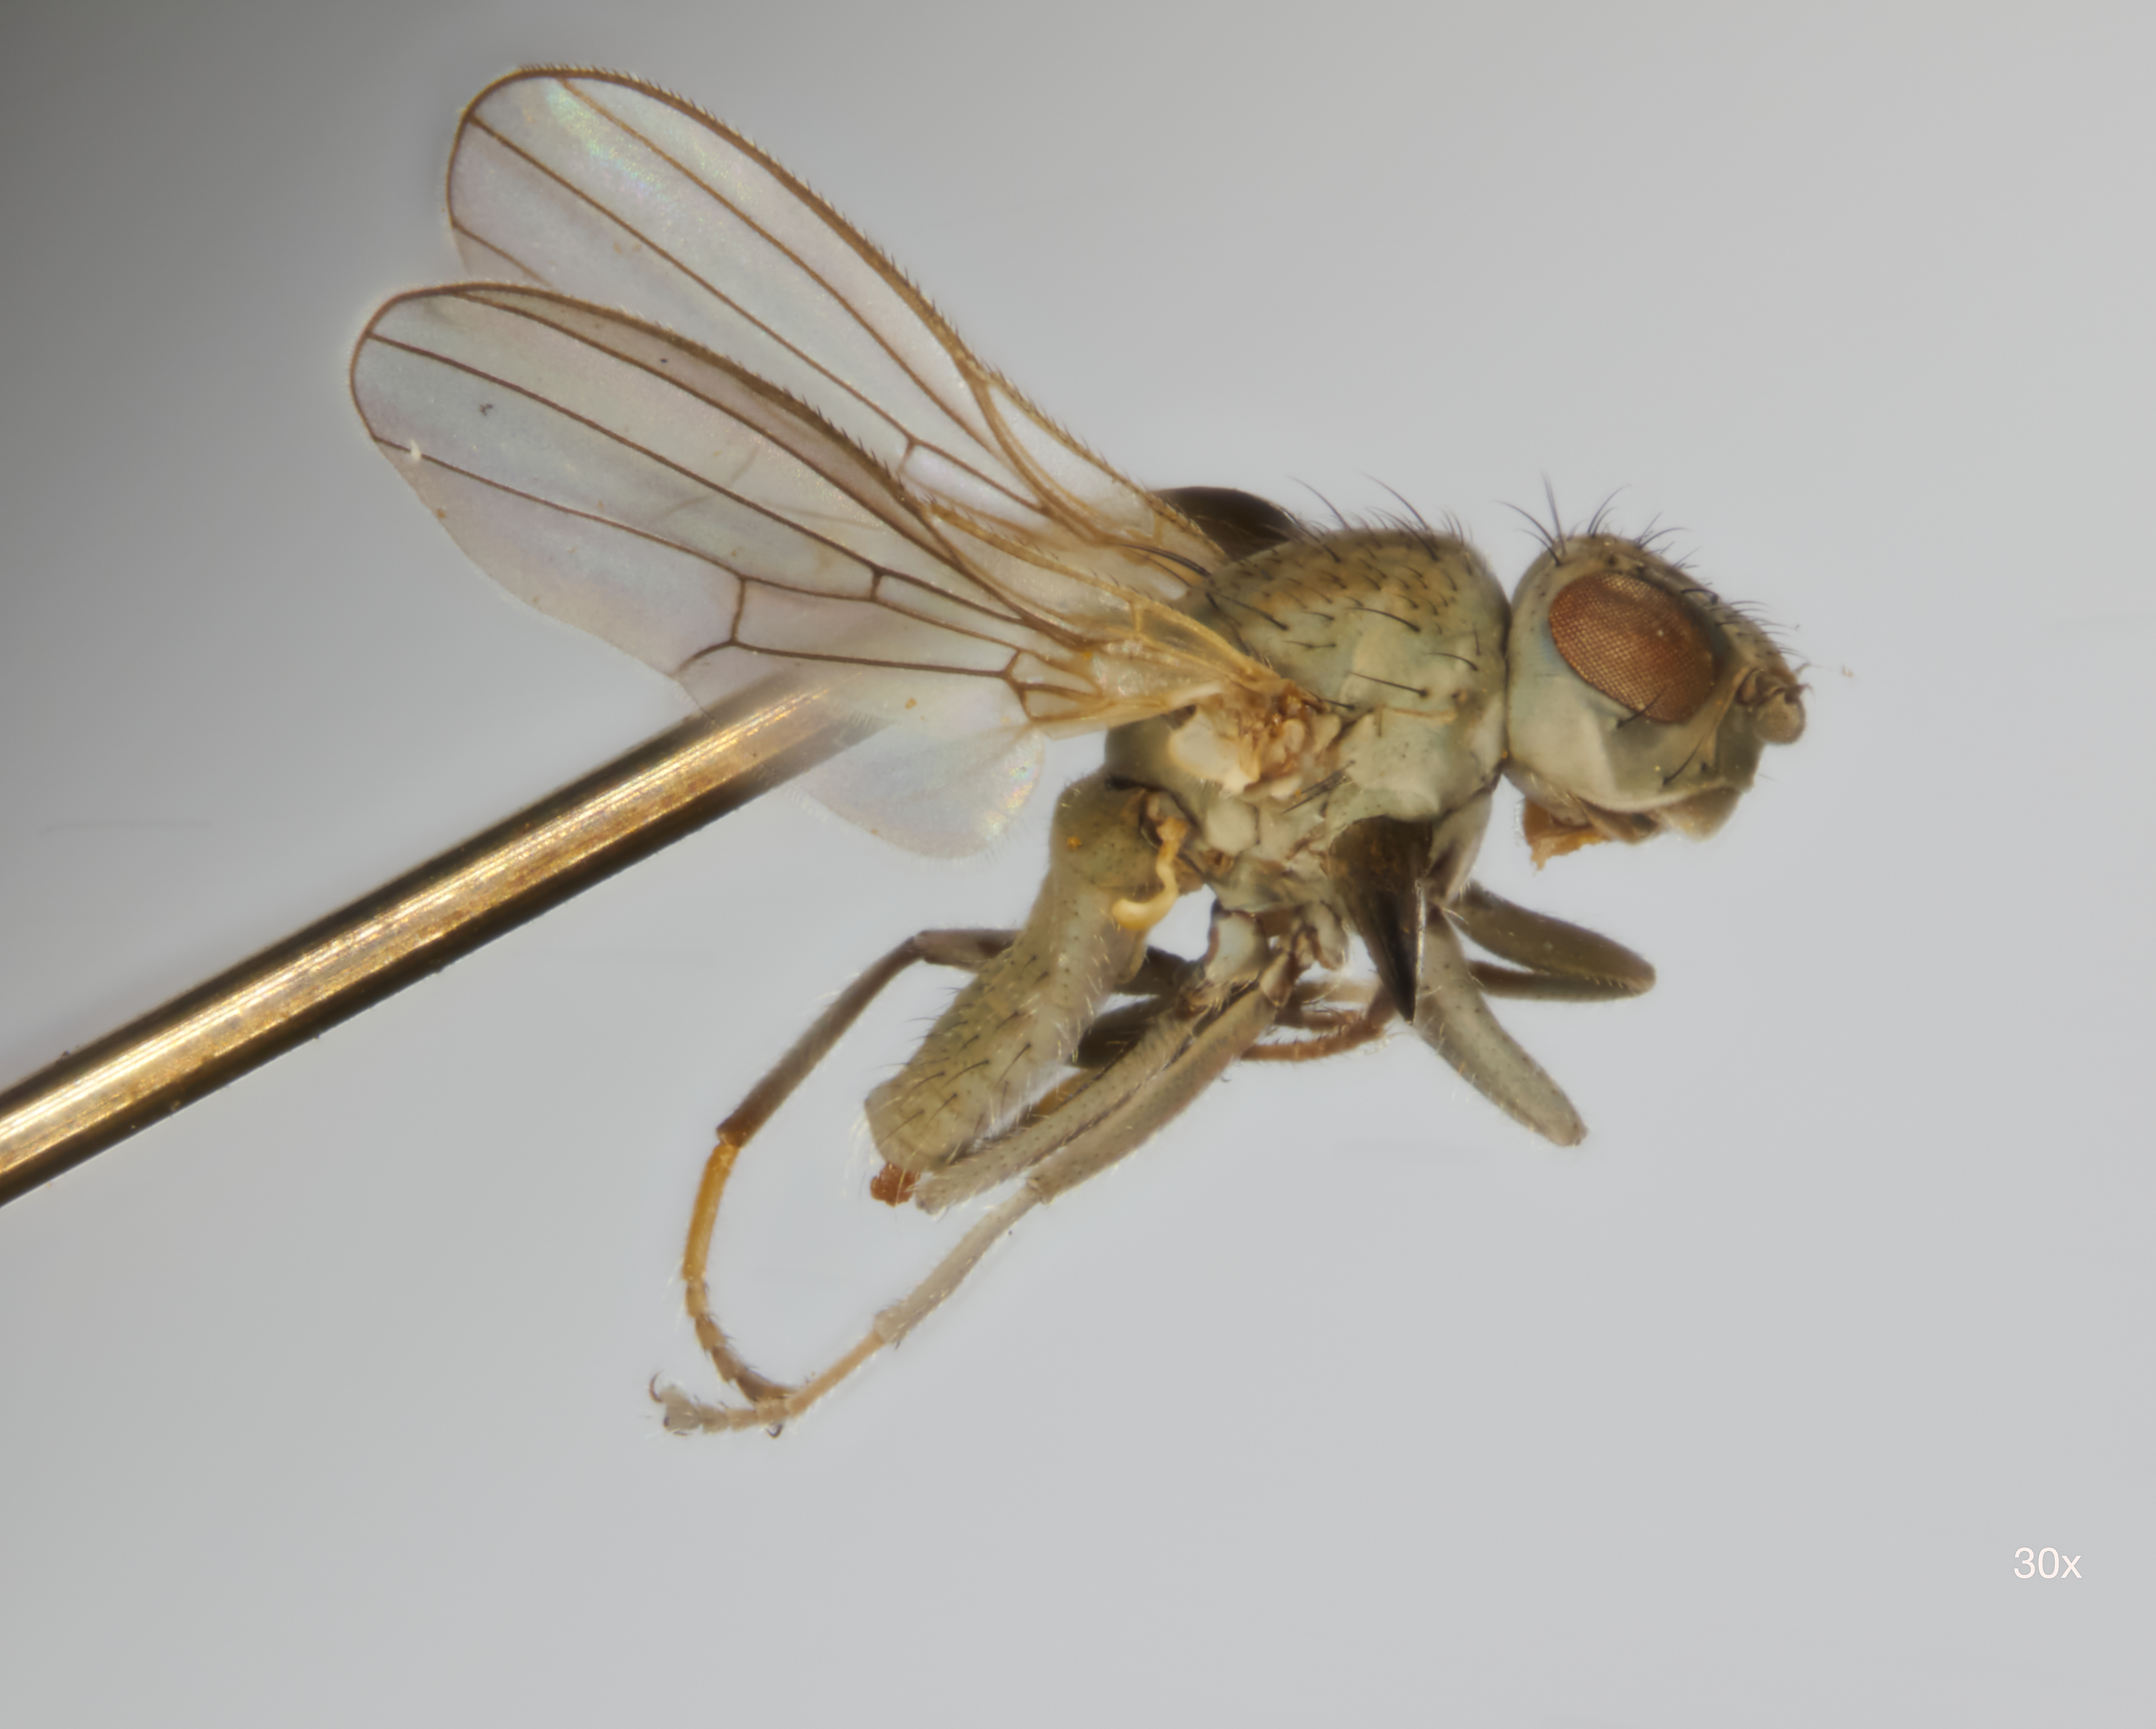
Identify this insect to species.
Canace glauca
